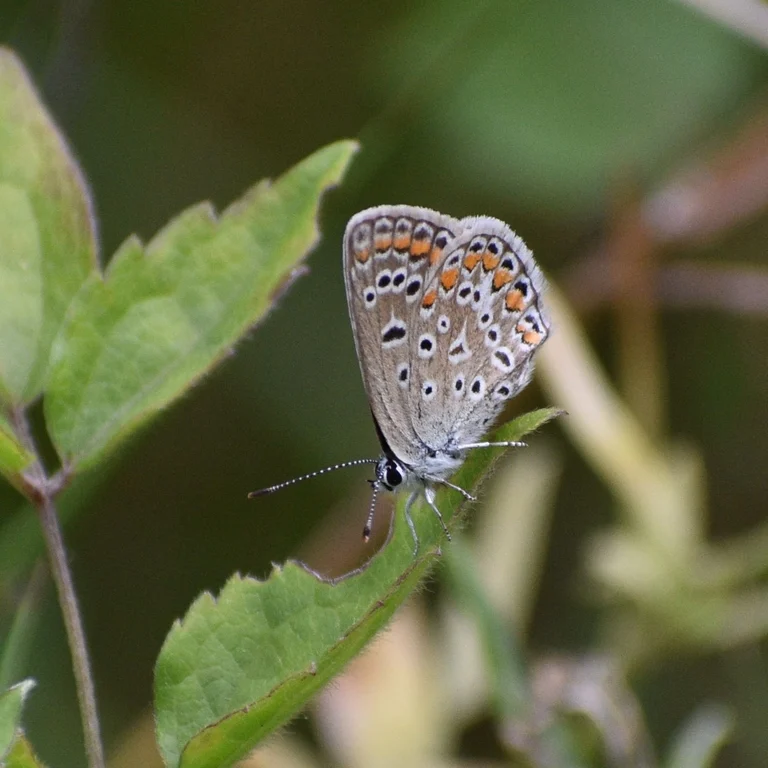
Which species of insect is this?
Polyommatus icarus
